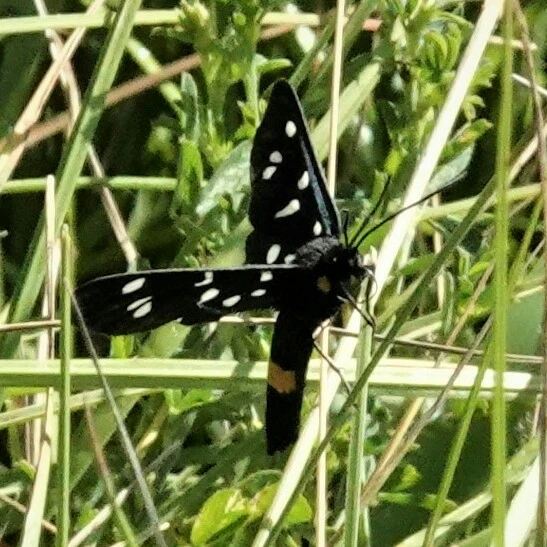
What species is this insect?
Amata phegea
